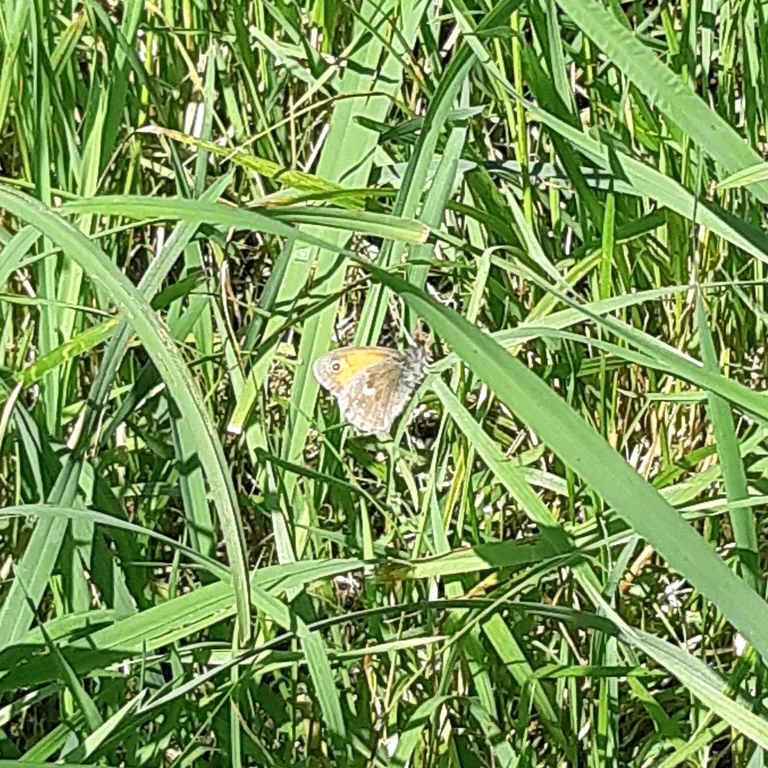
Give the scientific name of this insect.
Coenonympha pamphilus
